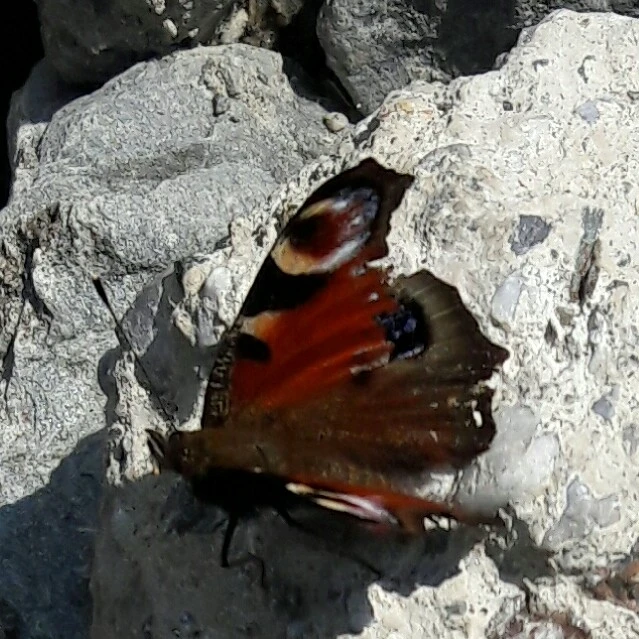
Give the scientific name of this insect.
Aglais io
